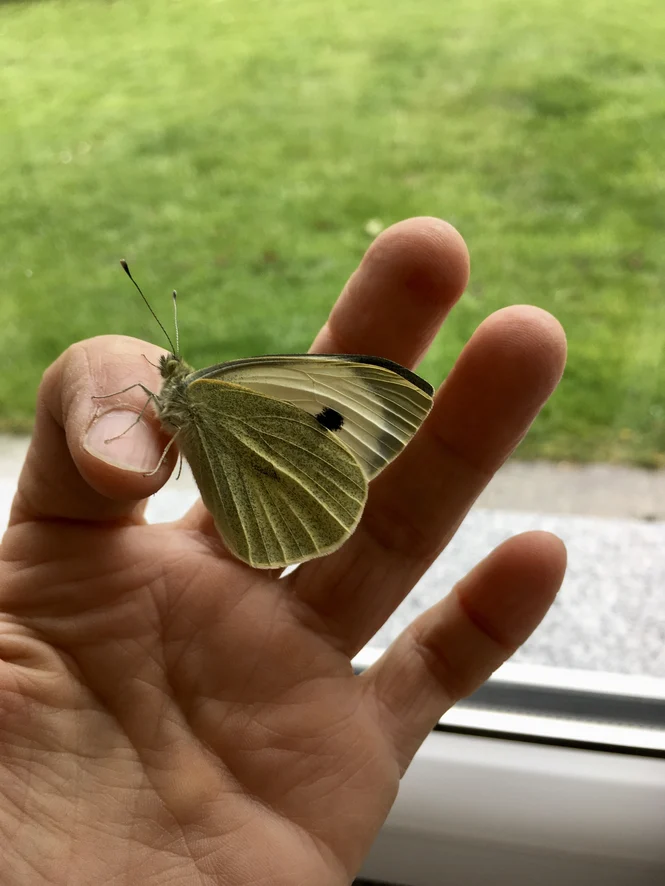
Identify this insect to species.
Pieris brassicae
